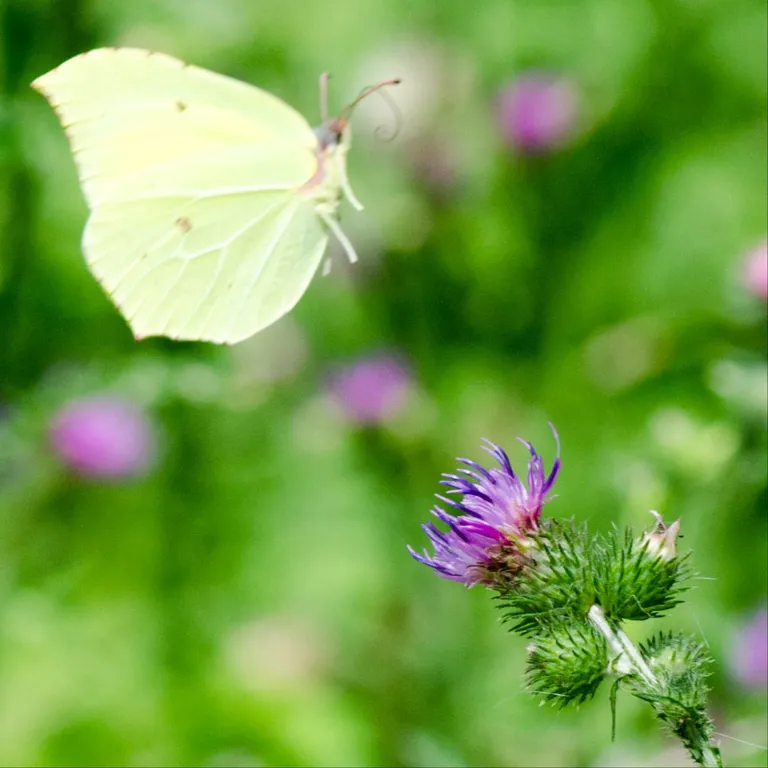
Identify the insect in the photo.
Gonepteryx rhamni
